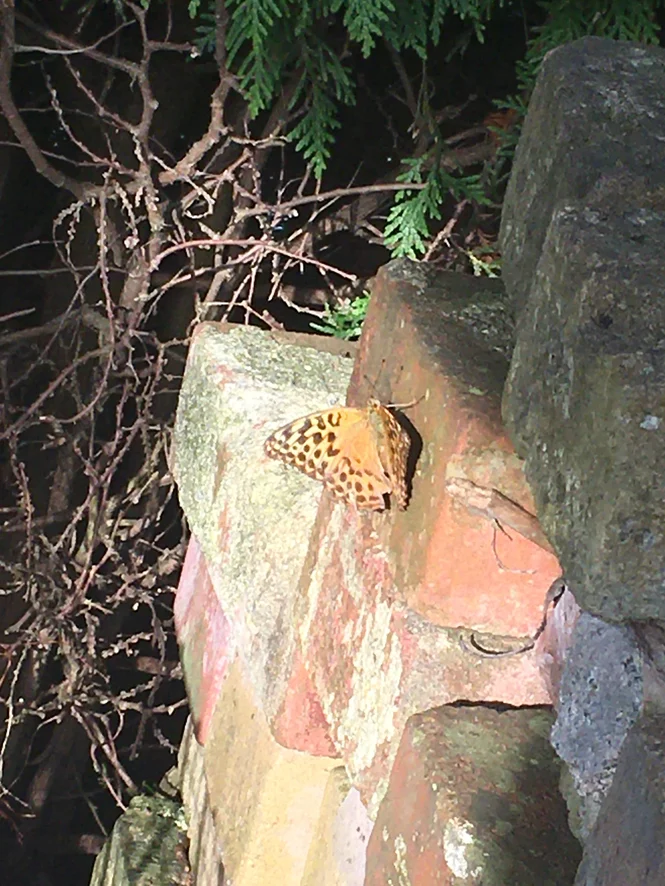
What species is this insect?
Argynnis paphia
